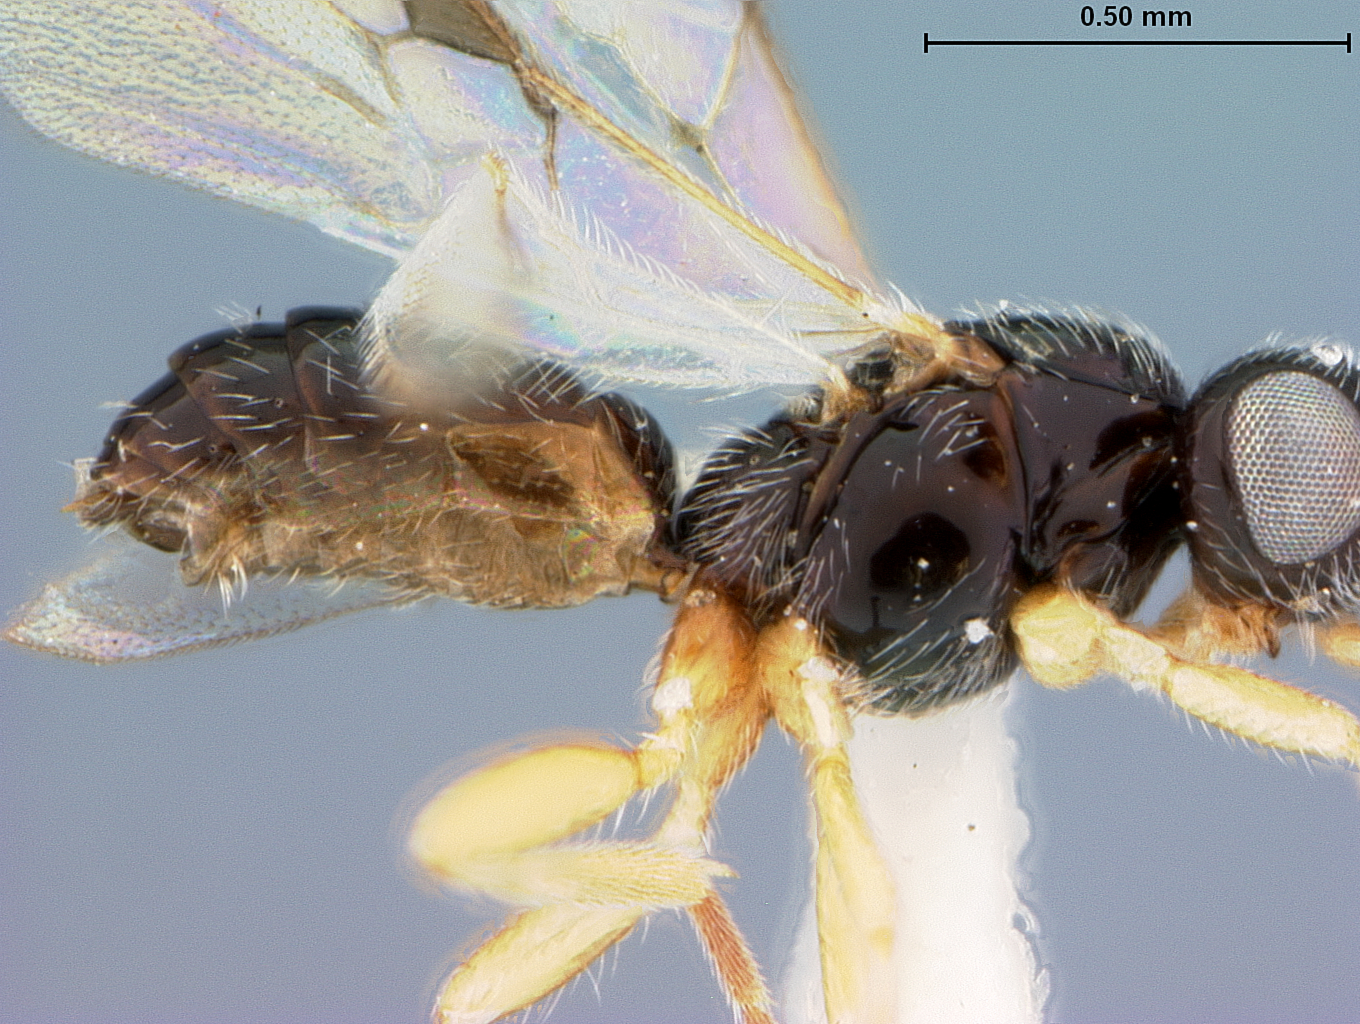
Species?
Pseudognaptodon curticauda
